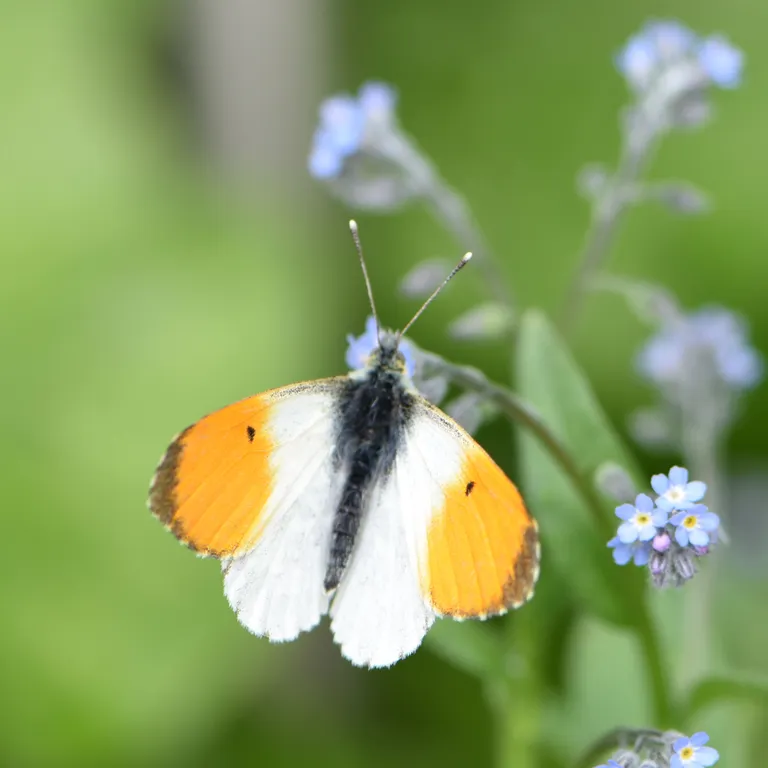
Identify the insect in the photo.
Anthocharis cardamines
